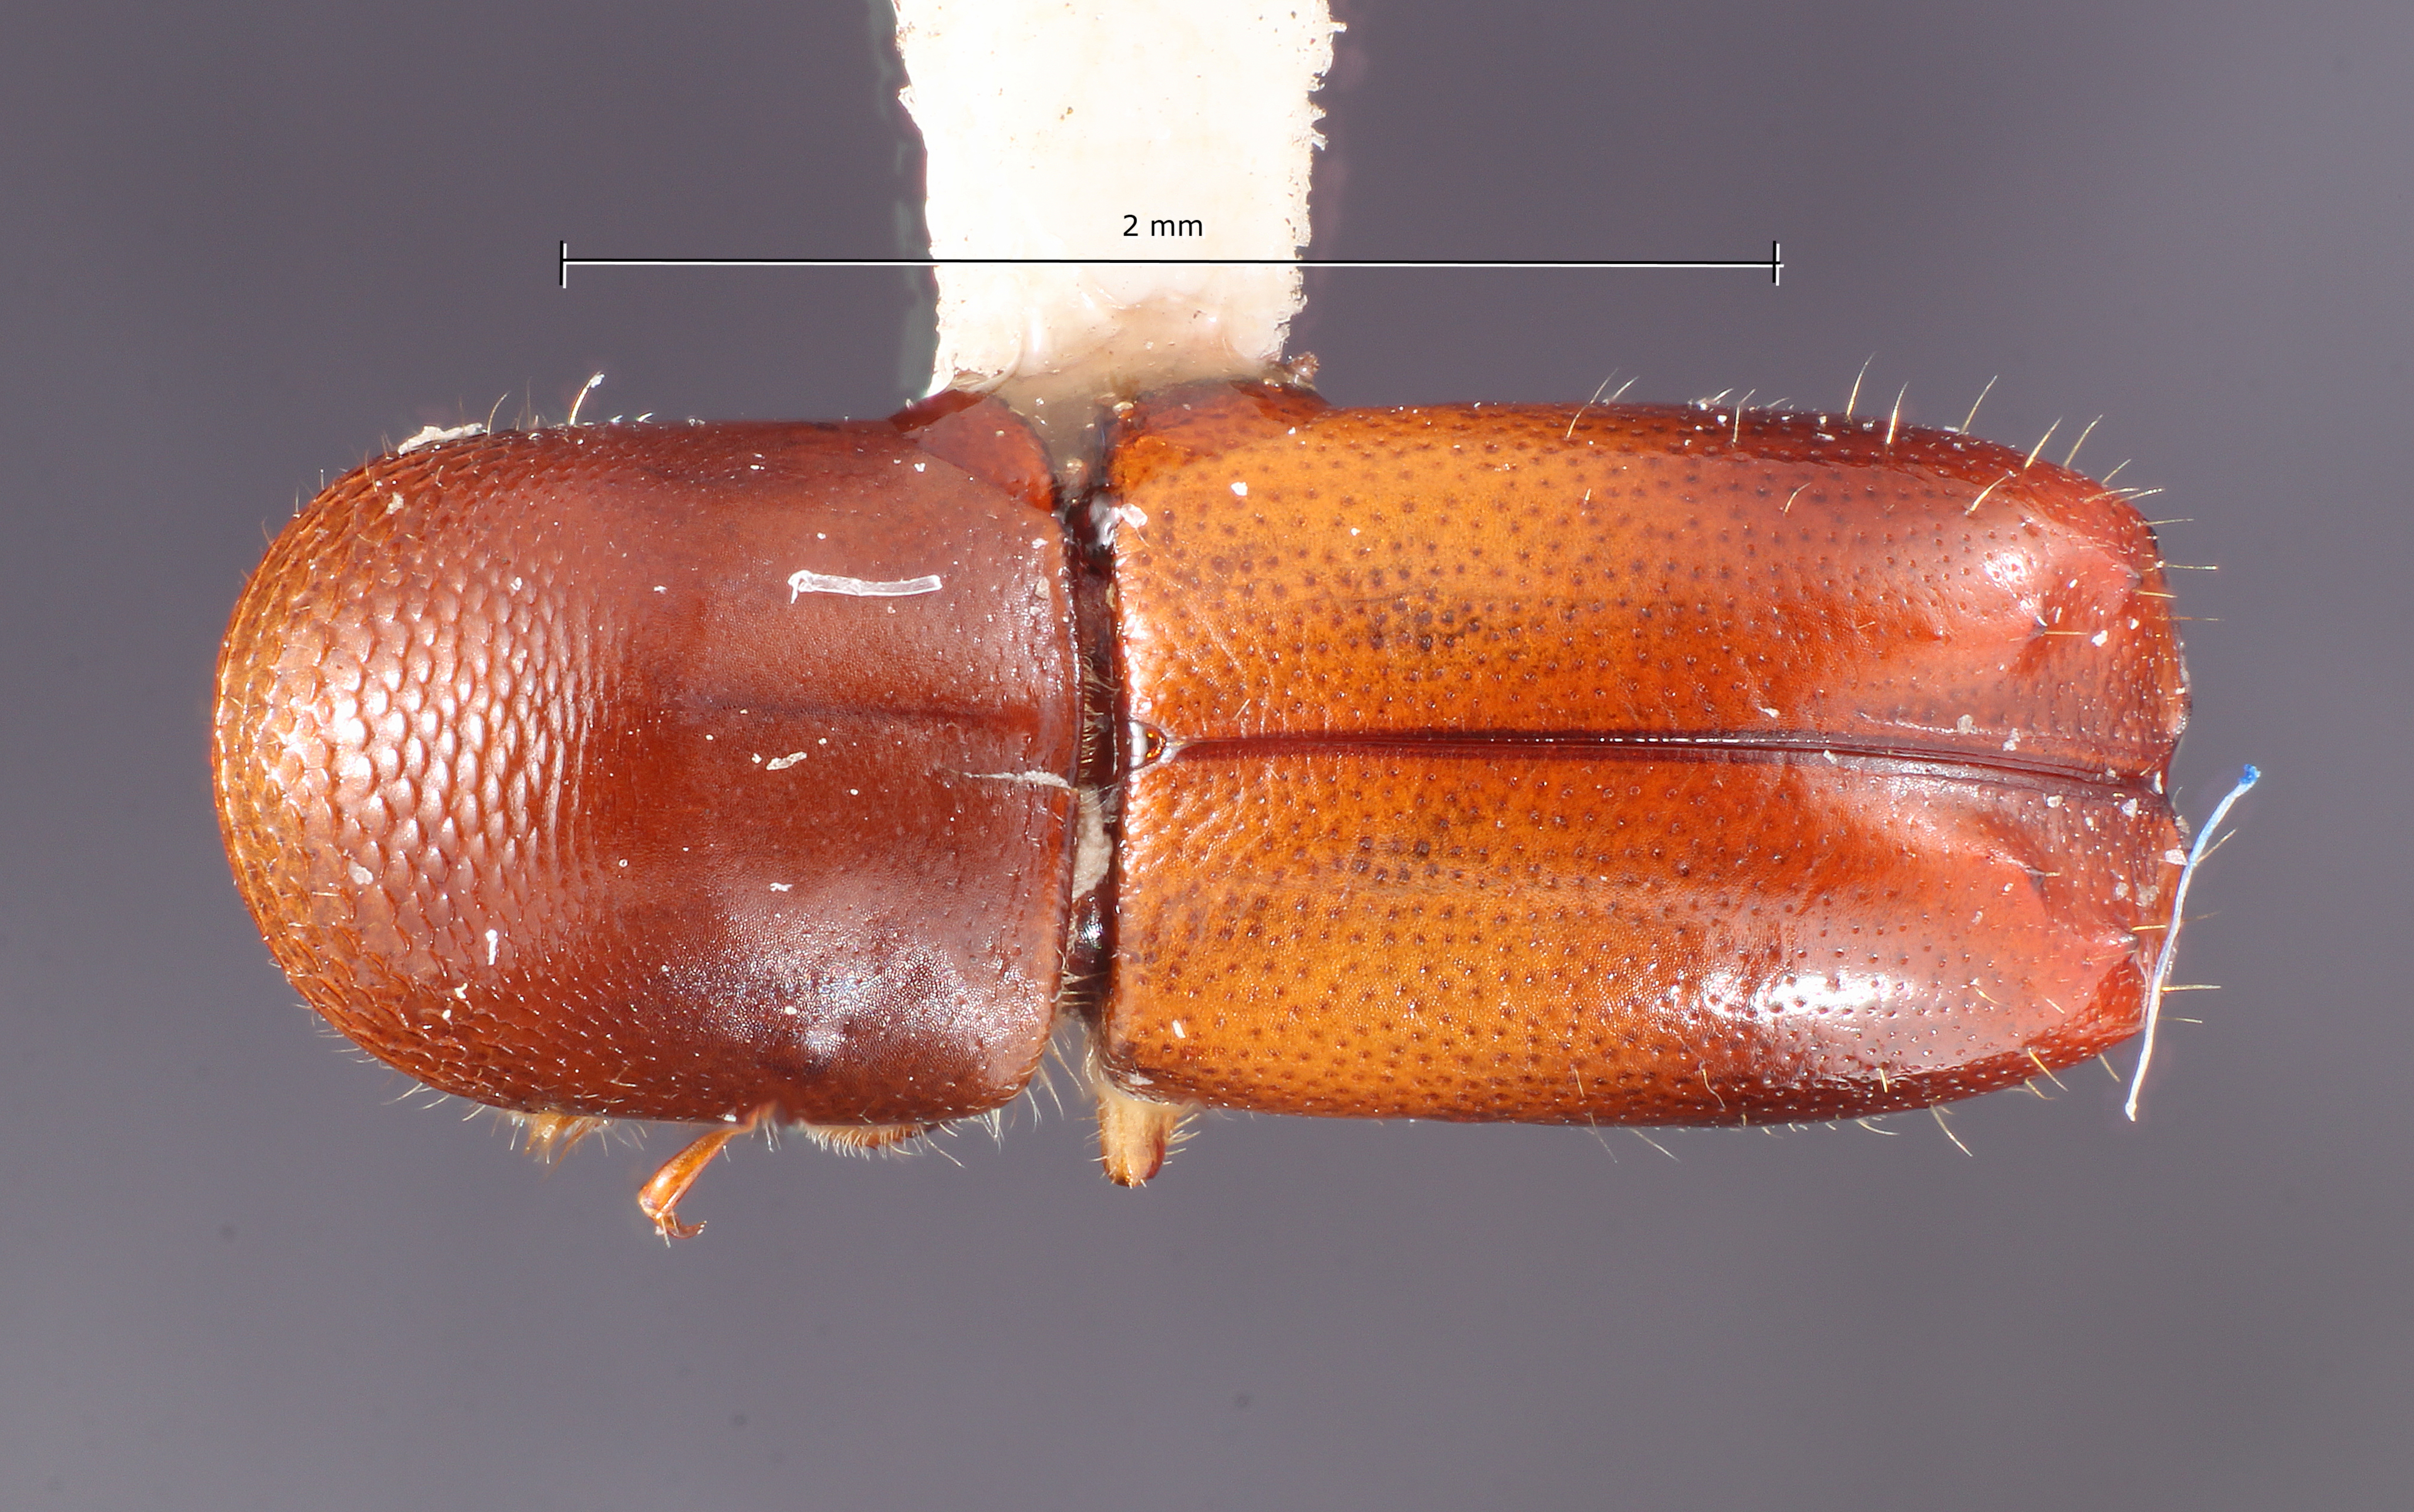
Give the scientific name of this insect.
Monarthrum umbrinum
